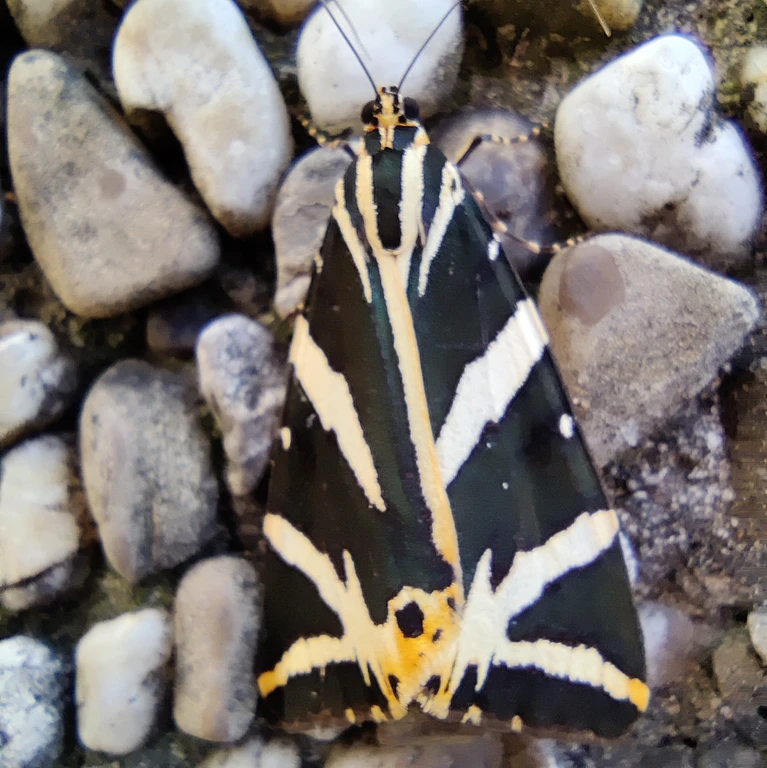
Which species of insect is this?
Euplagia quadripunctaria
